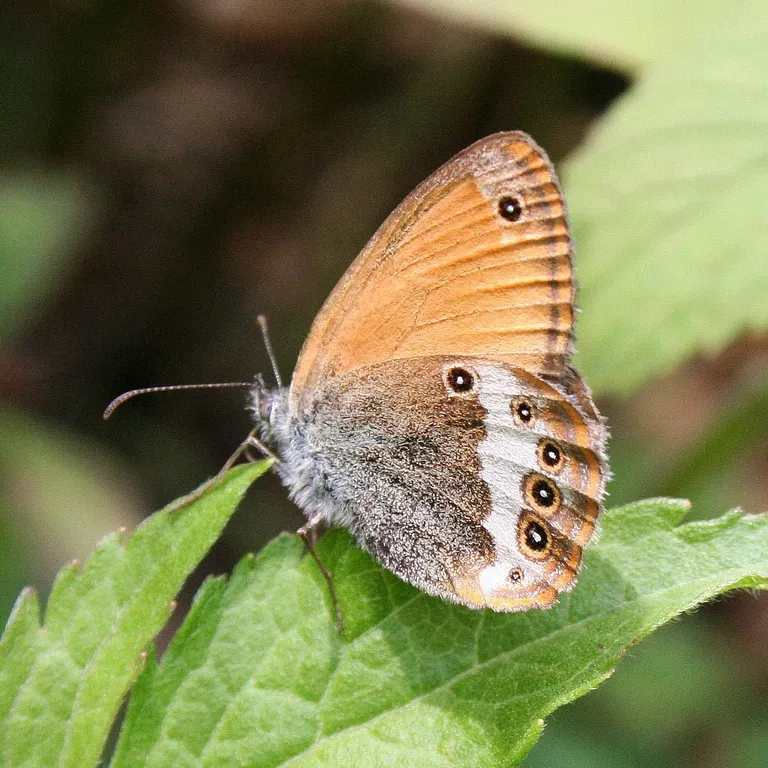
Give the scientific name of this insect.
Coenonympha arcania
